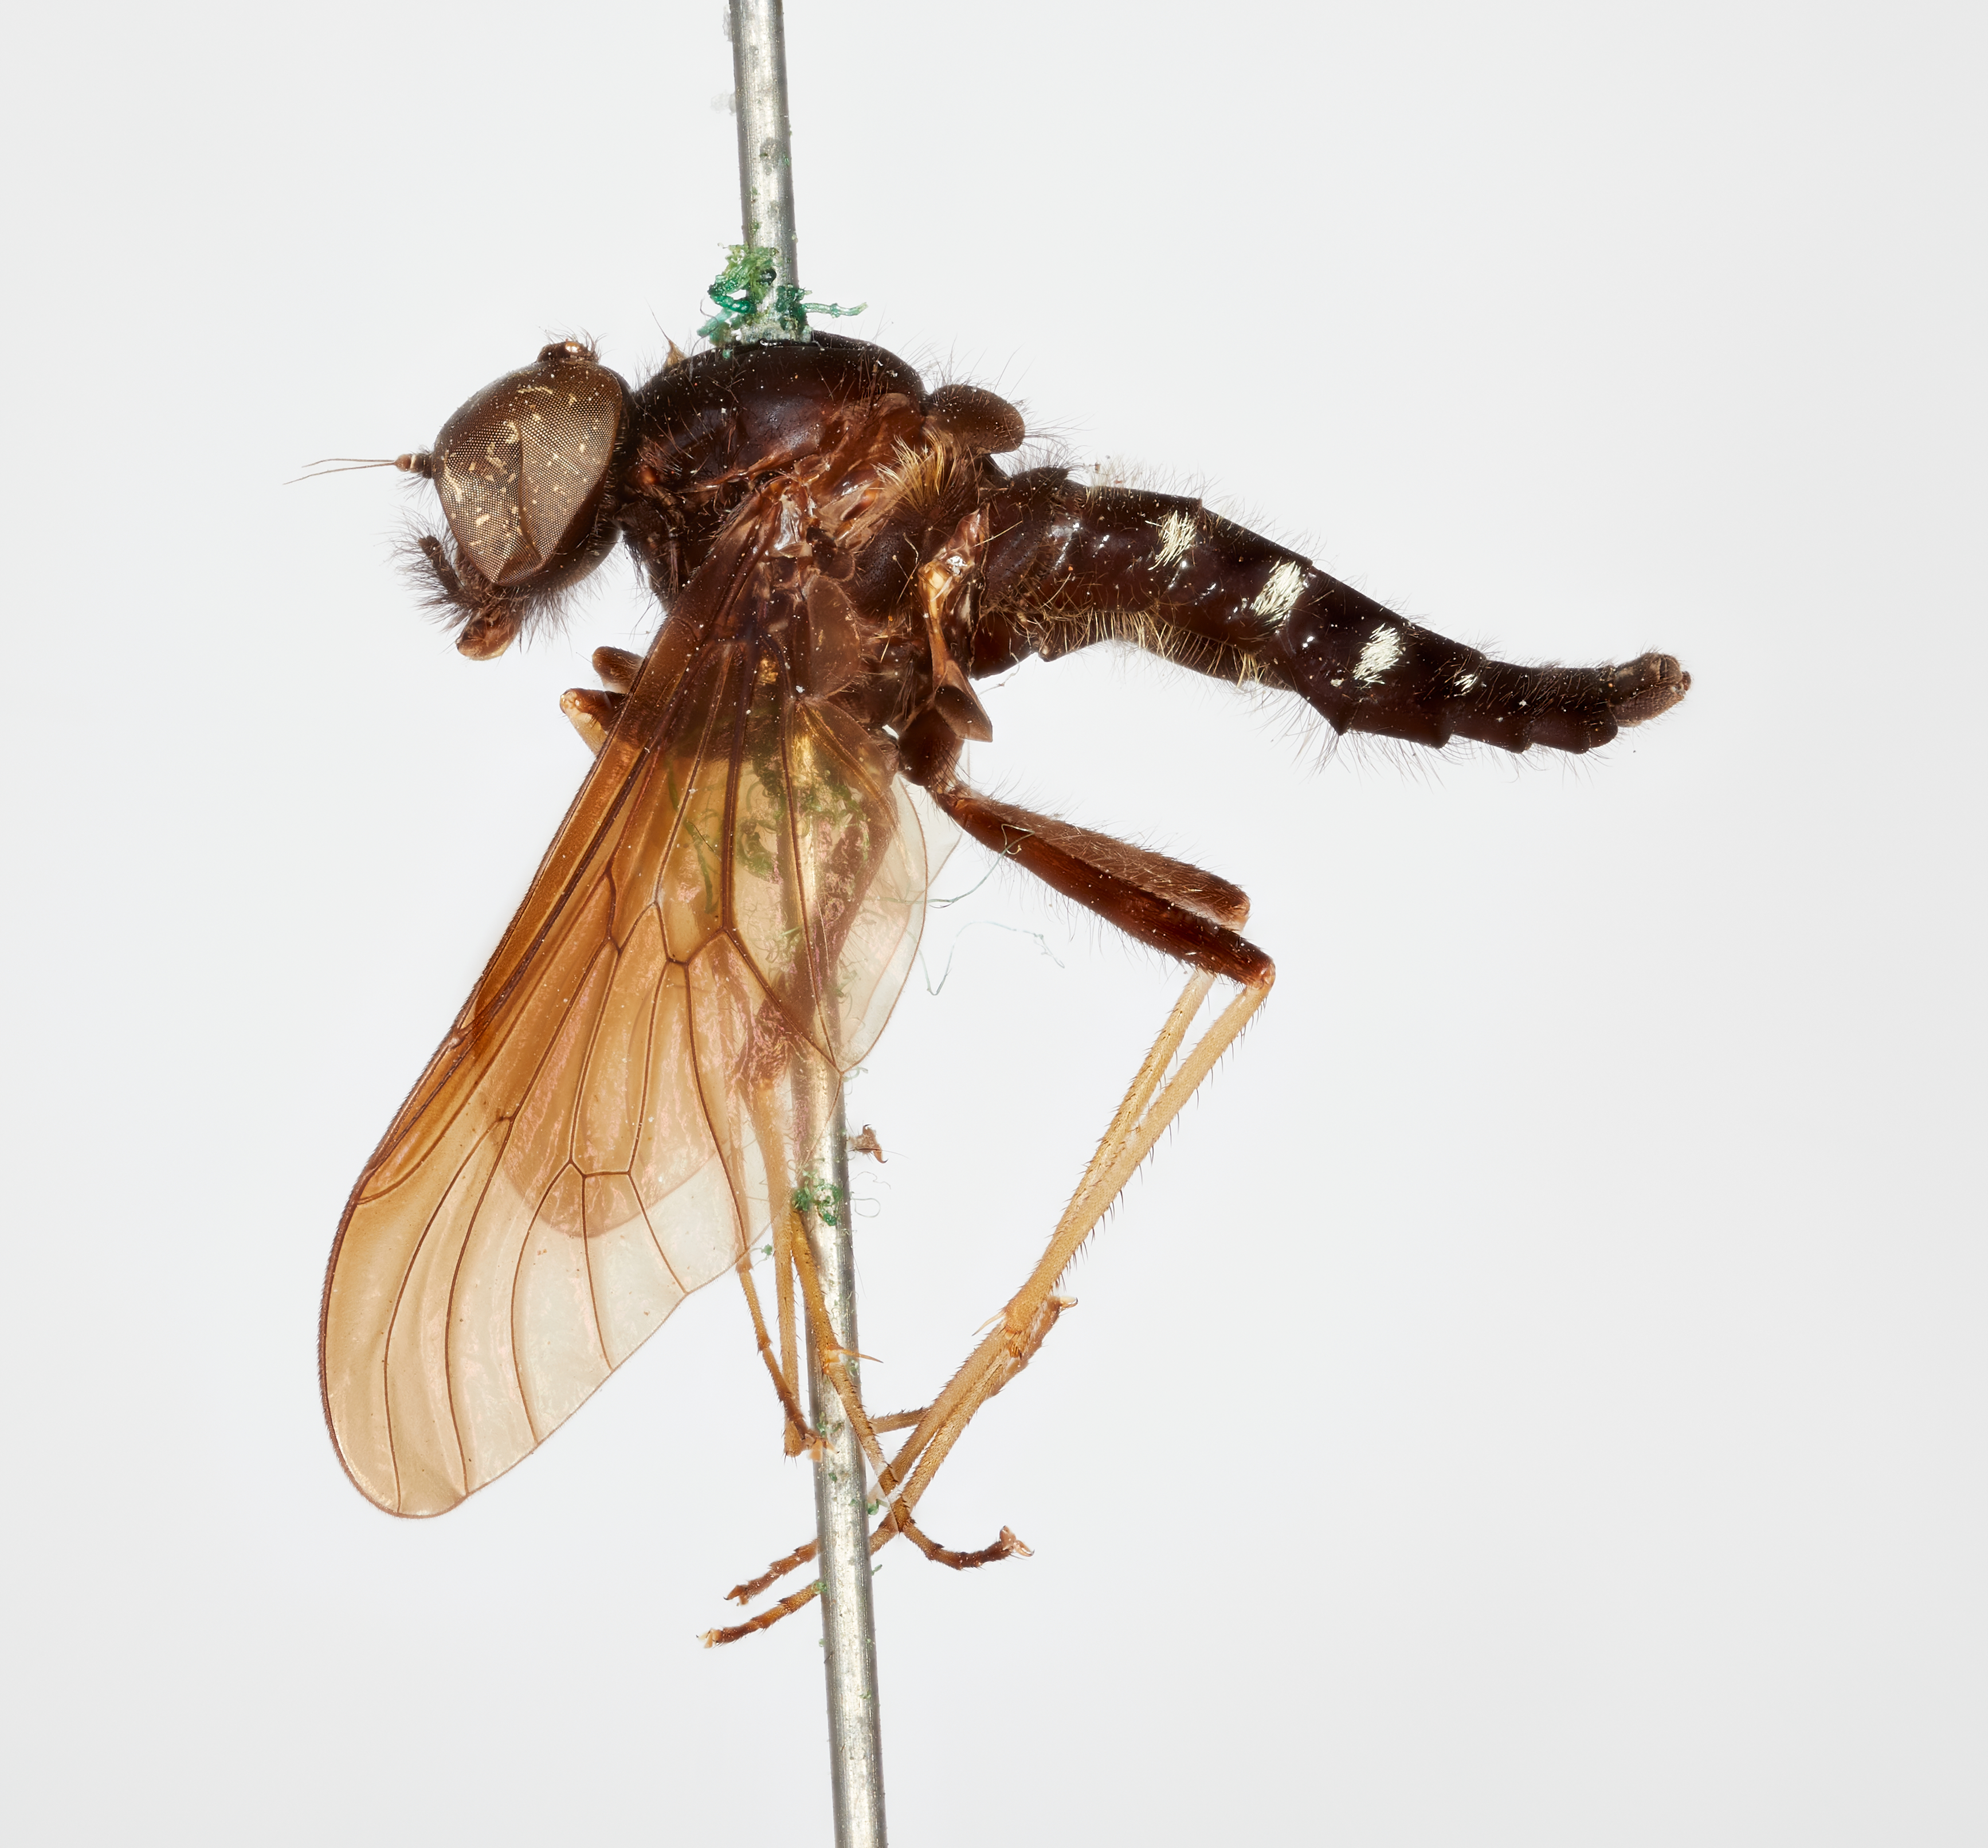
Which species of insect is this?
Chrysopilus connexus
